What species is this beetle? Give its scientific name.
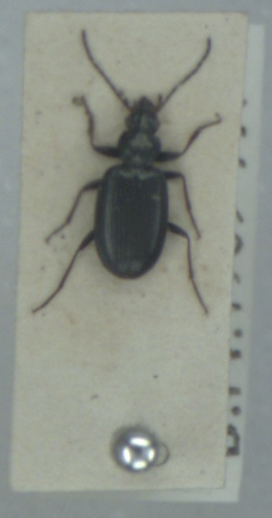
Bembidion atrocaeruleum
